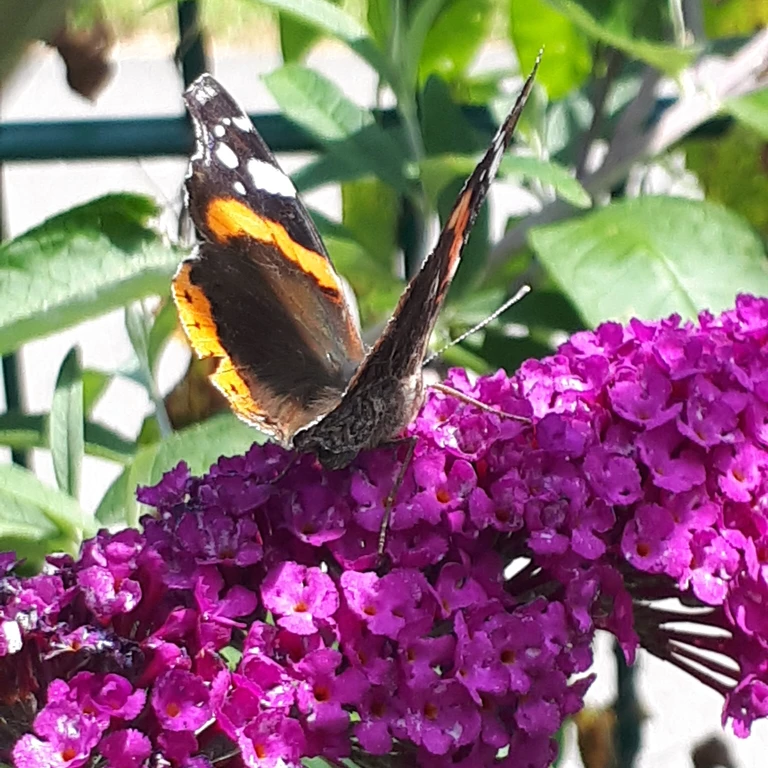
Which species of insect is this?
Vanessa atalanta
